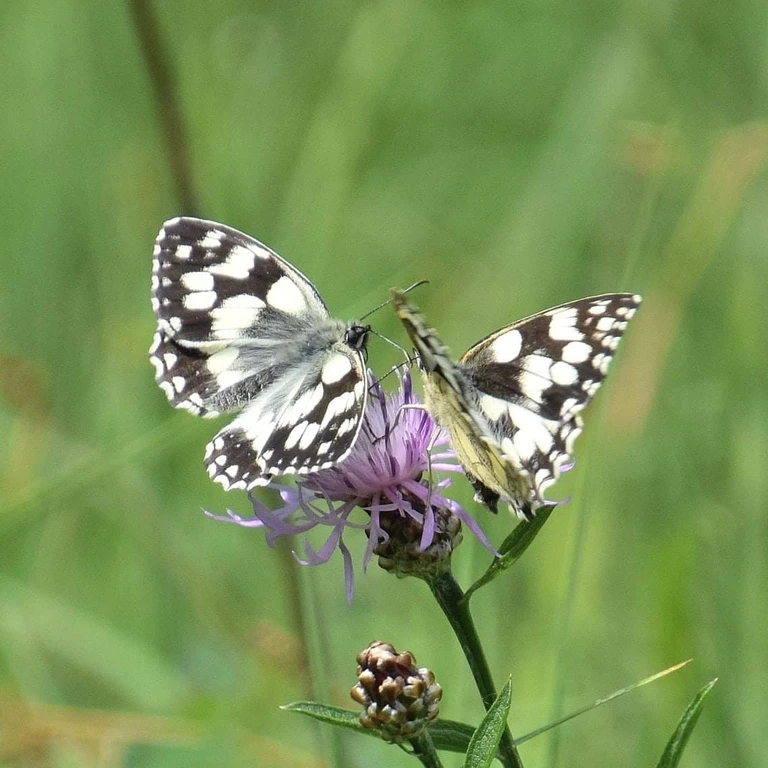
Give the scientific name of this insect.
Melanargia galathea
